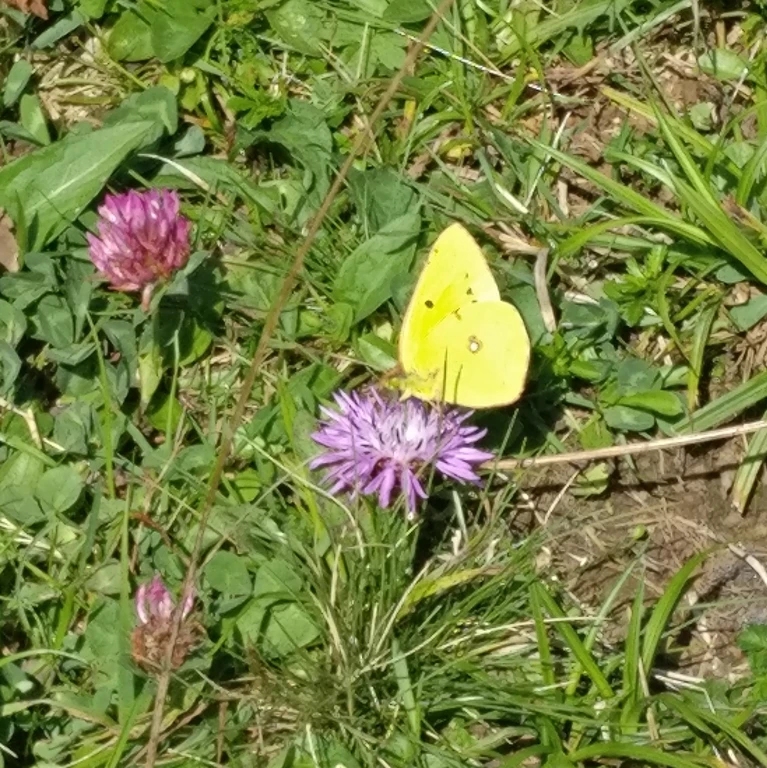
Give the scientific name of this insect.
Colias croceus
